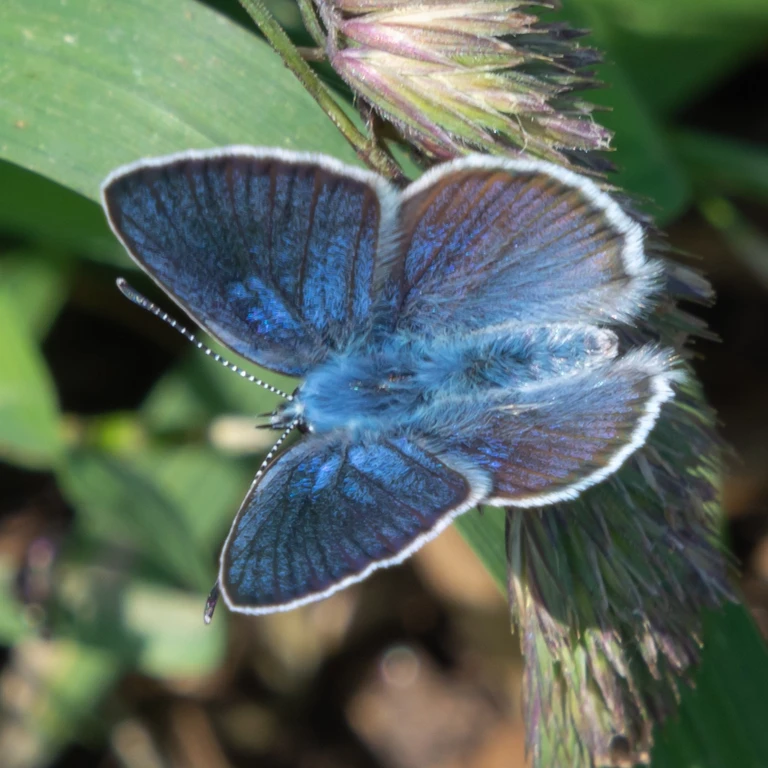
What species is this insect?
Cyaniris semiargus
